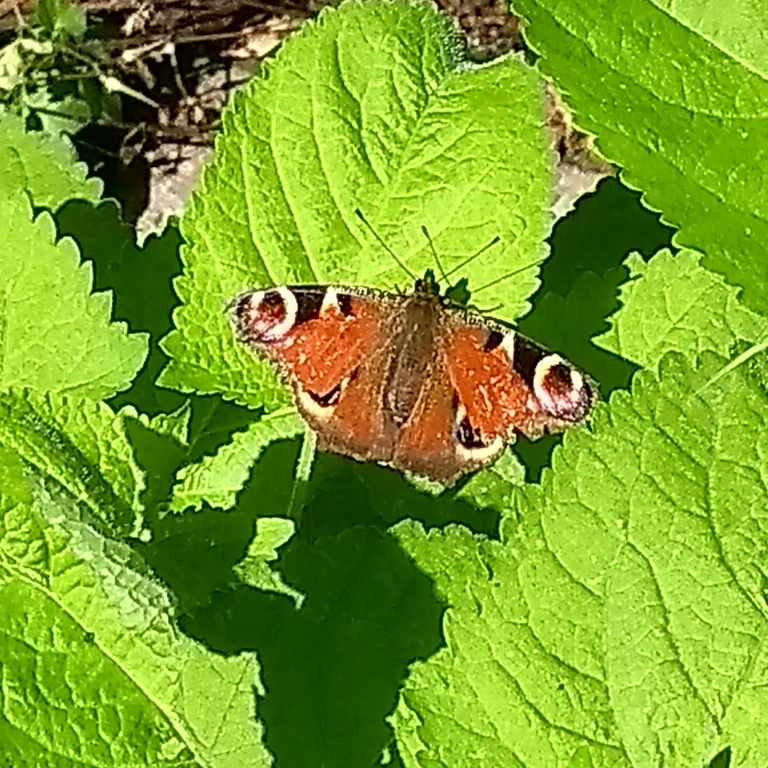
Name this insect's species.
Aglais io
